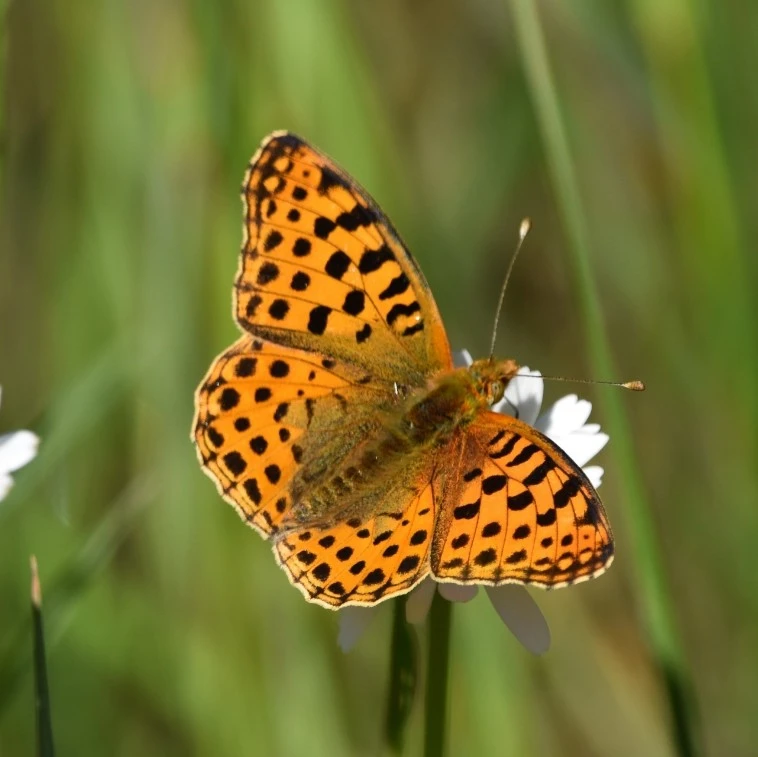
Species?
Issoria lathonia
